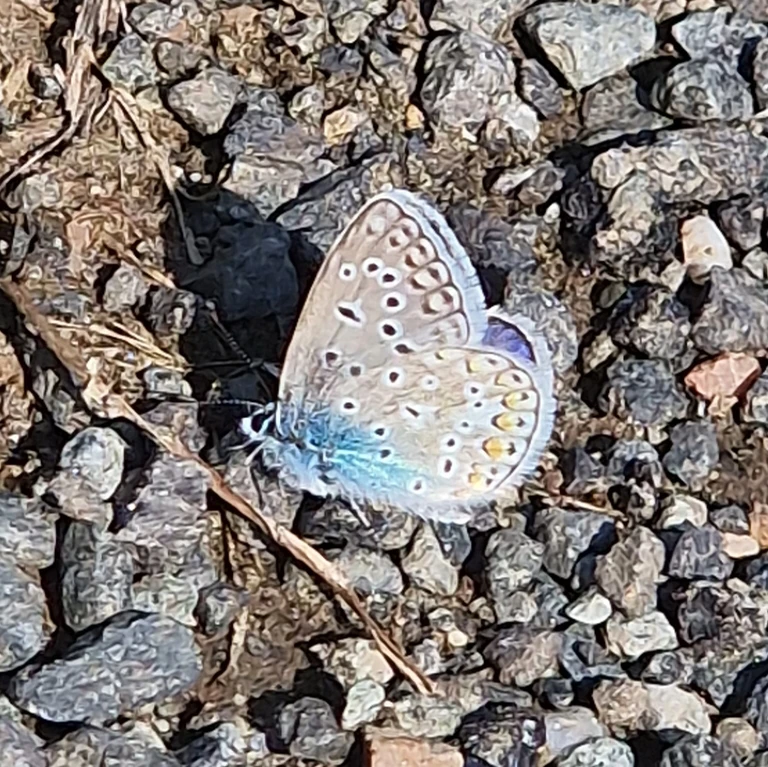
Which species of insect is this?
Polyommatus icarus
